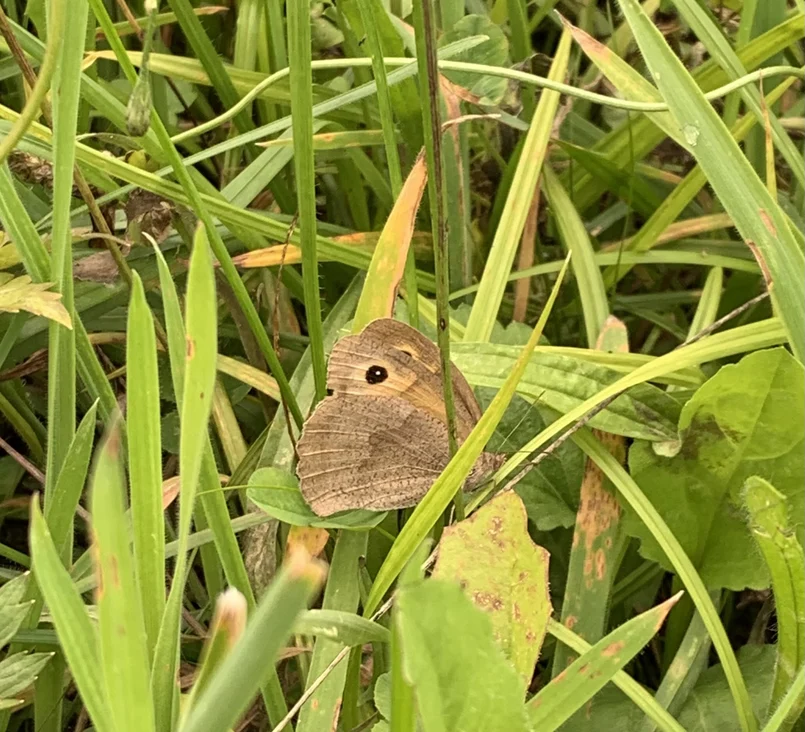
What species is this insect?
Maniola jurtina
